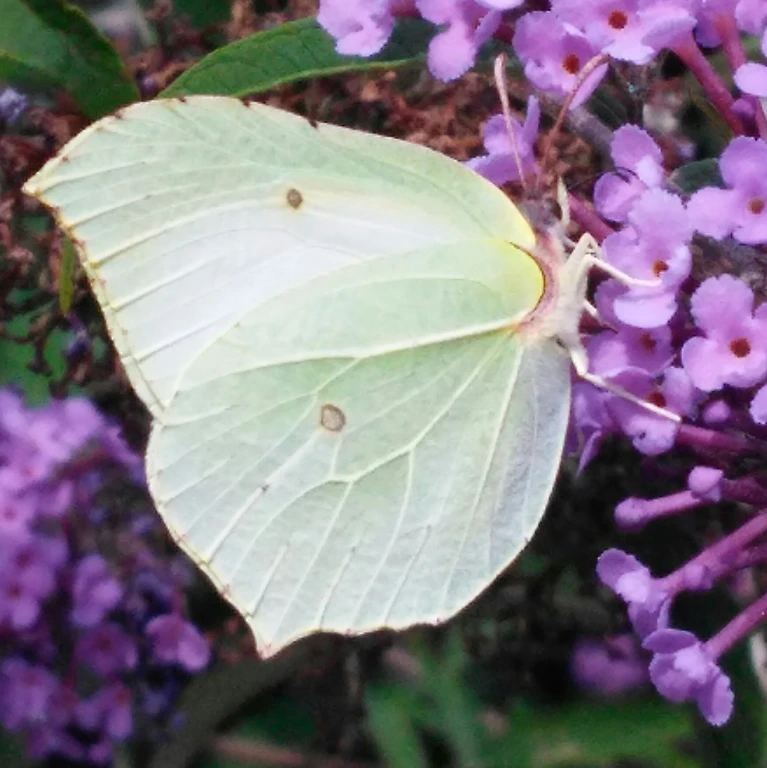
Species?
Gonepteryx rhamni
